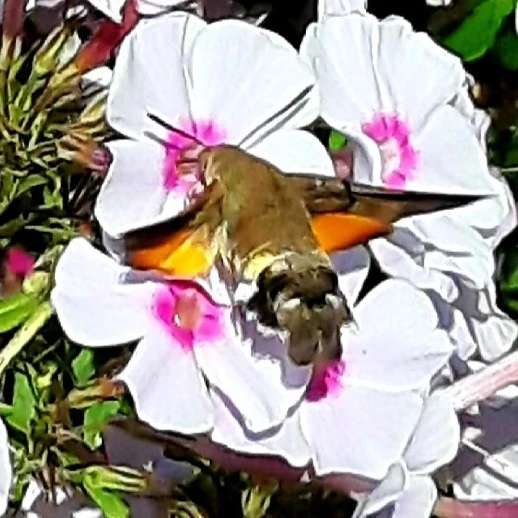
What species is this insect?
Macroglossum stellatarum
